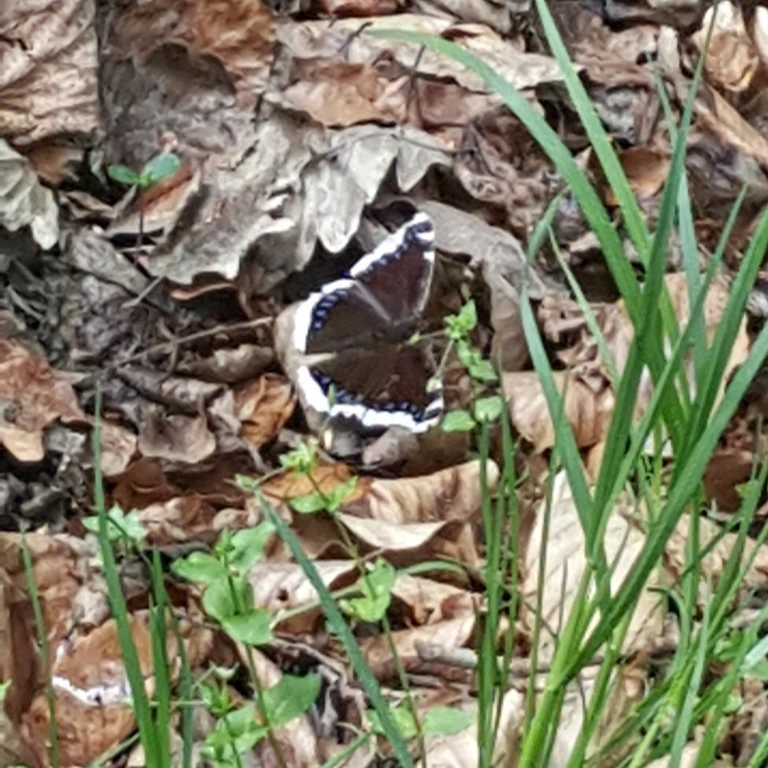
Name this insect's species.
Nymphalis antiopa
